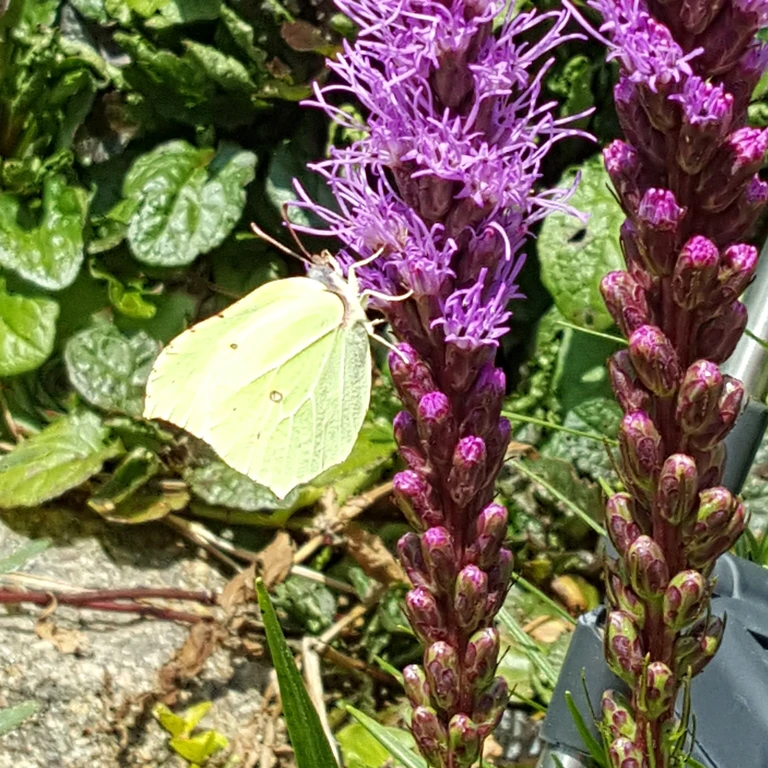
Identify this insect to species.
Gonepteryx rhamni
